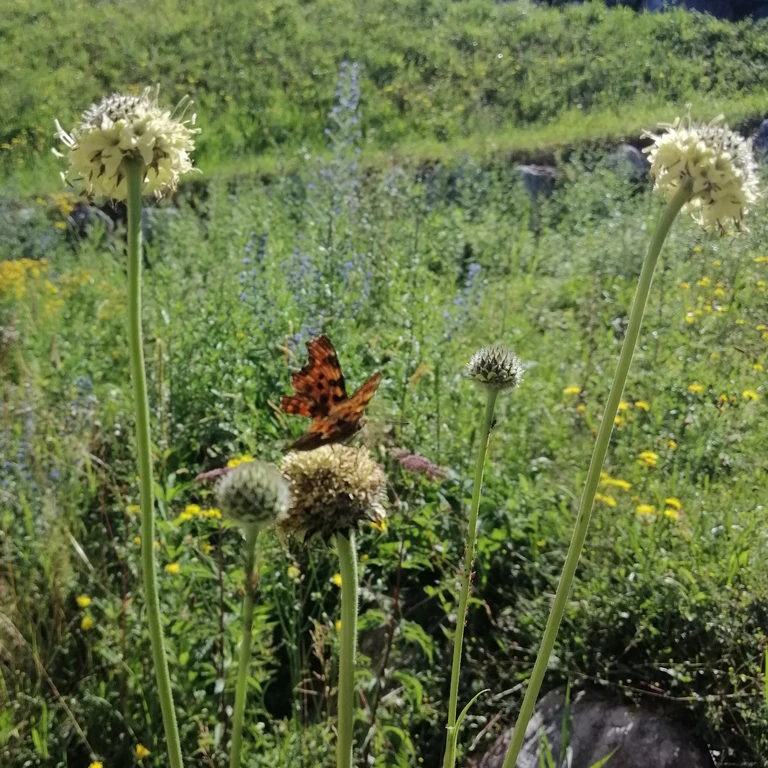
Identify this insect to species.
Polygonia c-album
